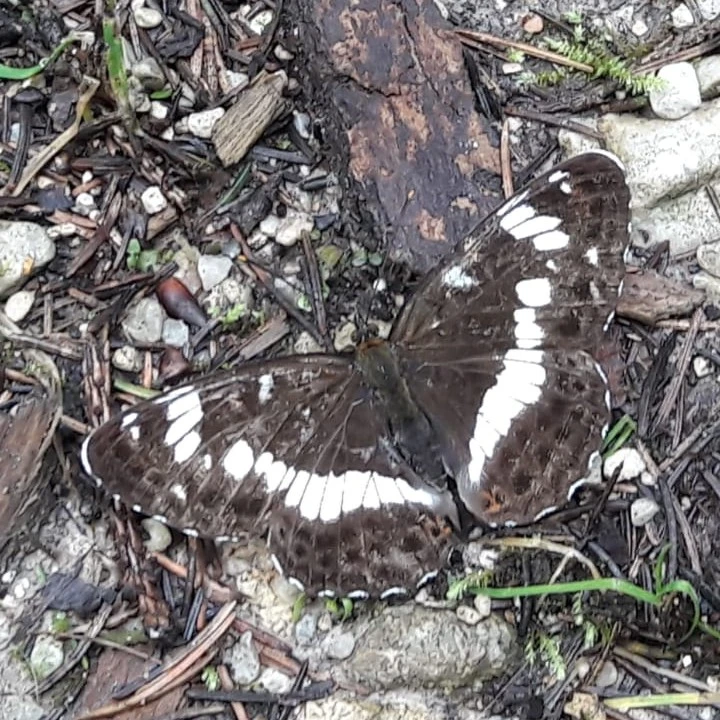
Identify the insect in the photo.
Limenitis camilla (also Ladoga camilla)
